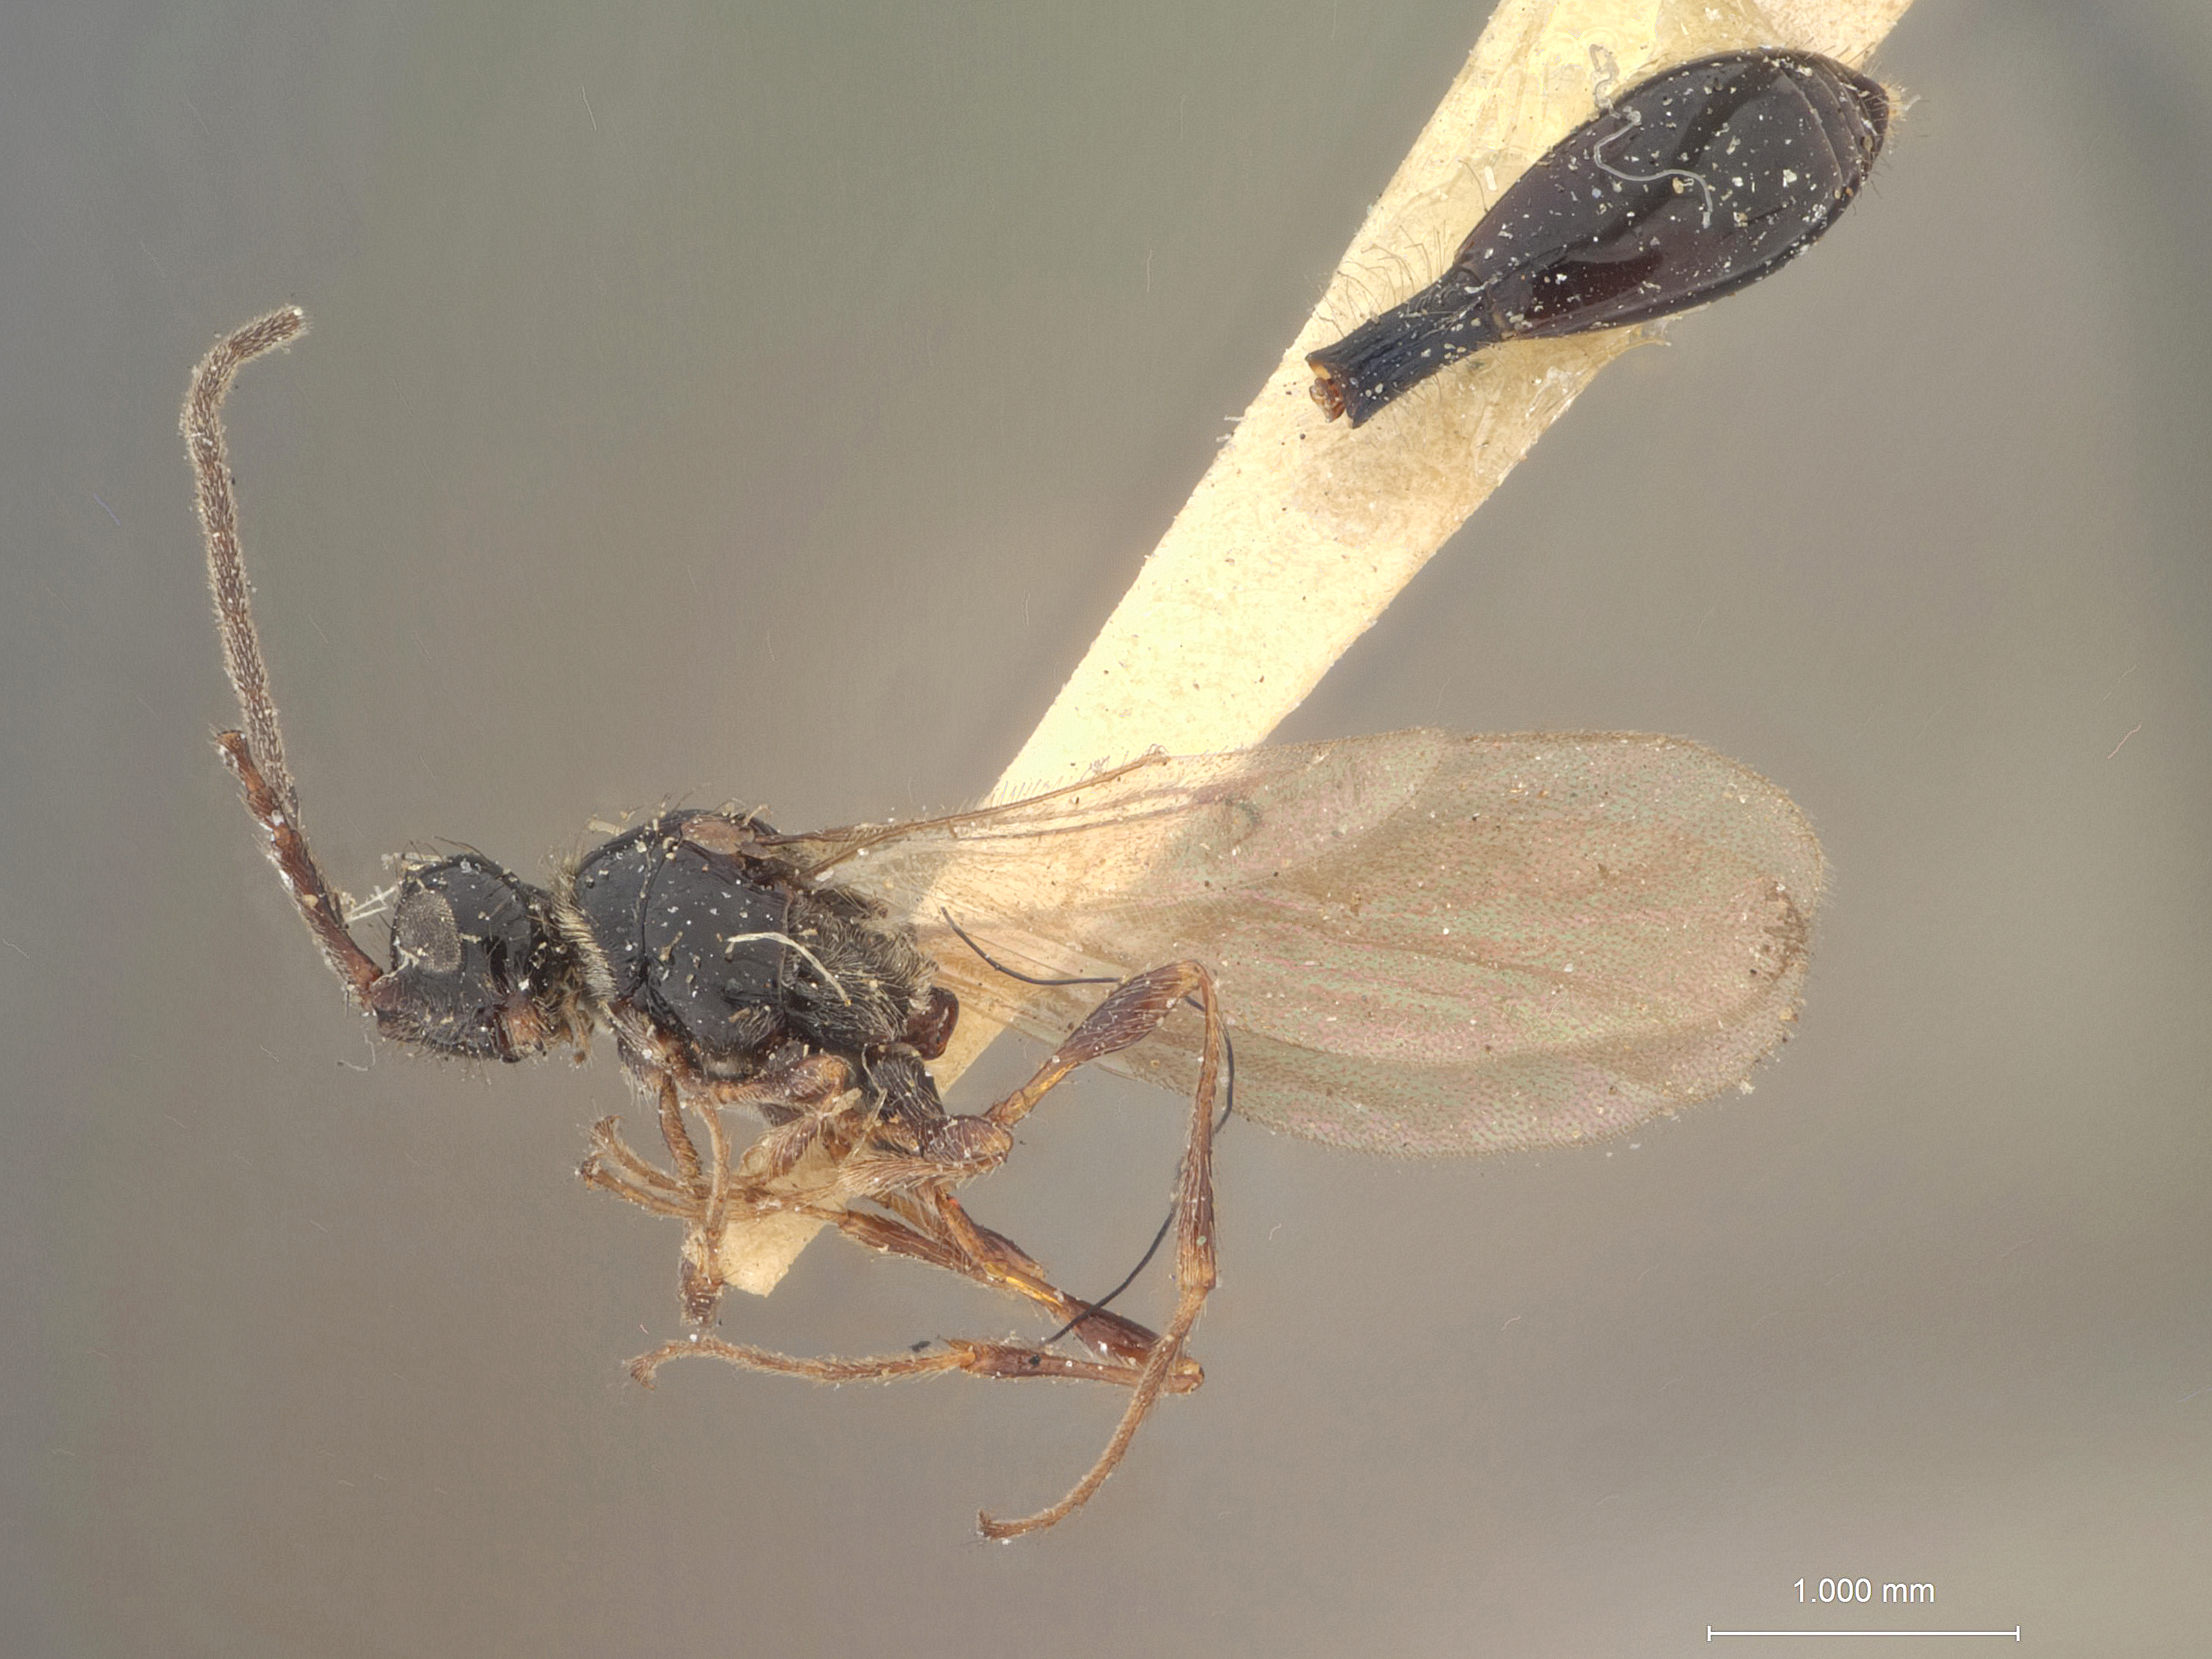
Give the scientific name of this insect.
Paramesius oregonensis
